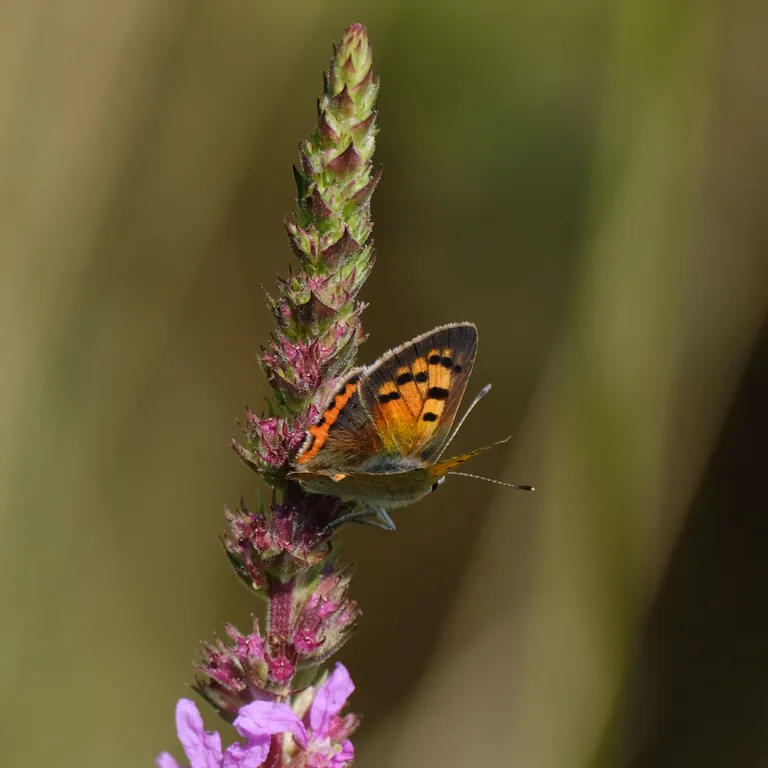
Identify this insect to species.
Lycaena phlaeas
